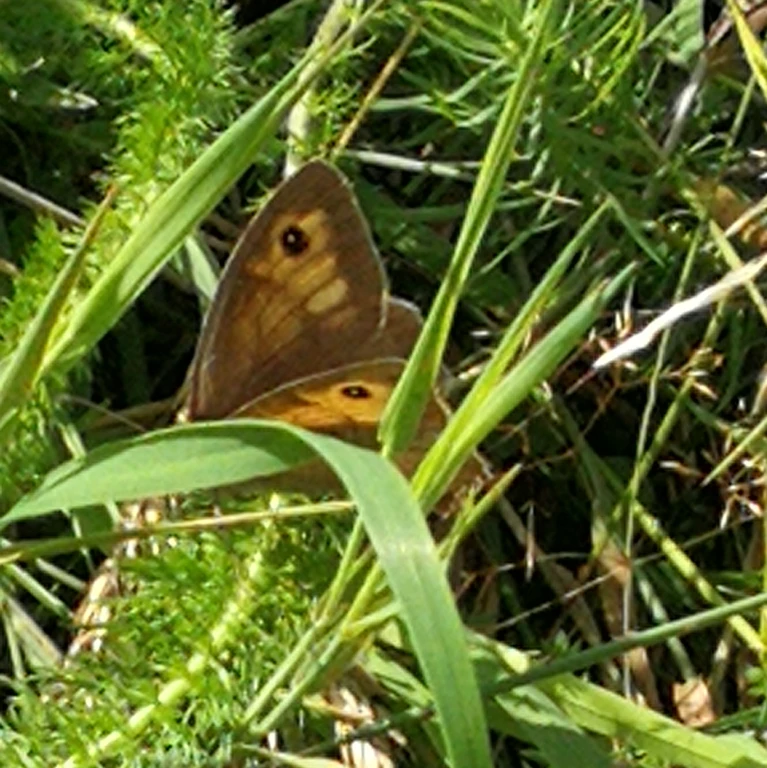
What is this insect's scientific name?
Maniola jurtina
